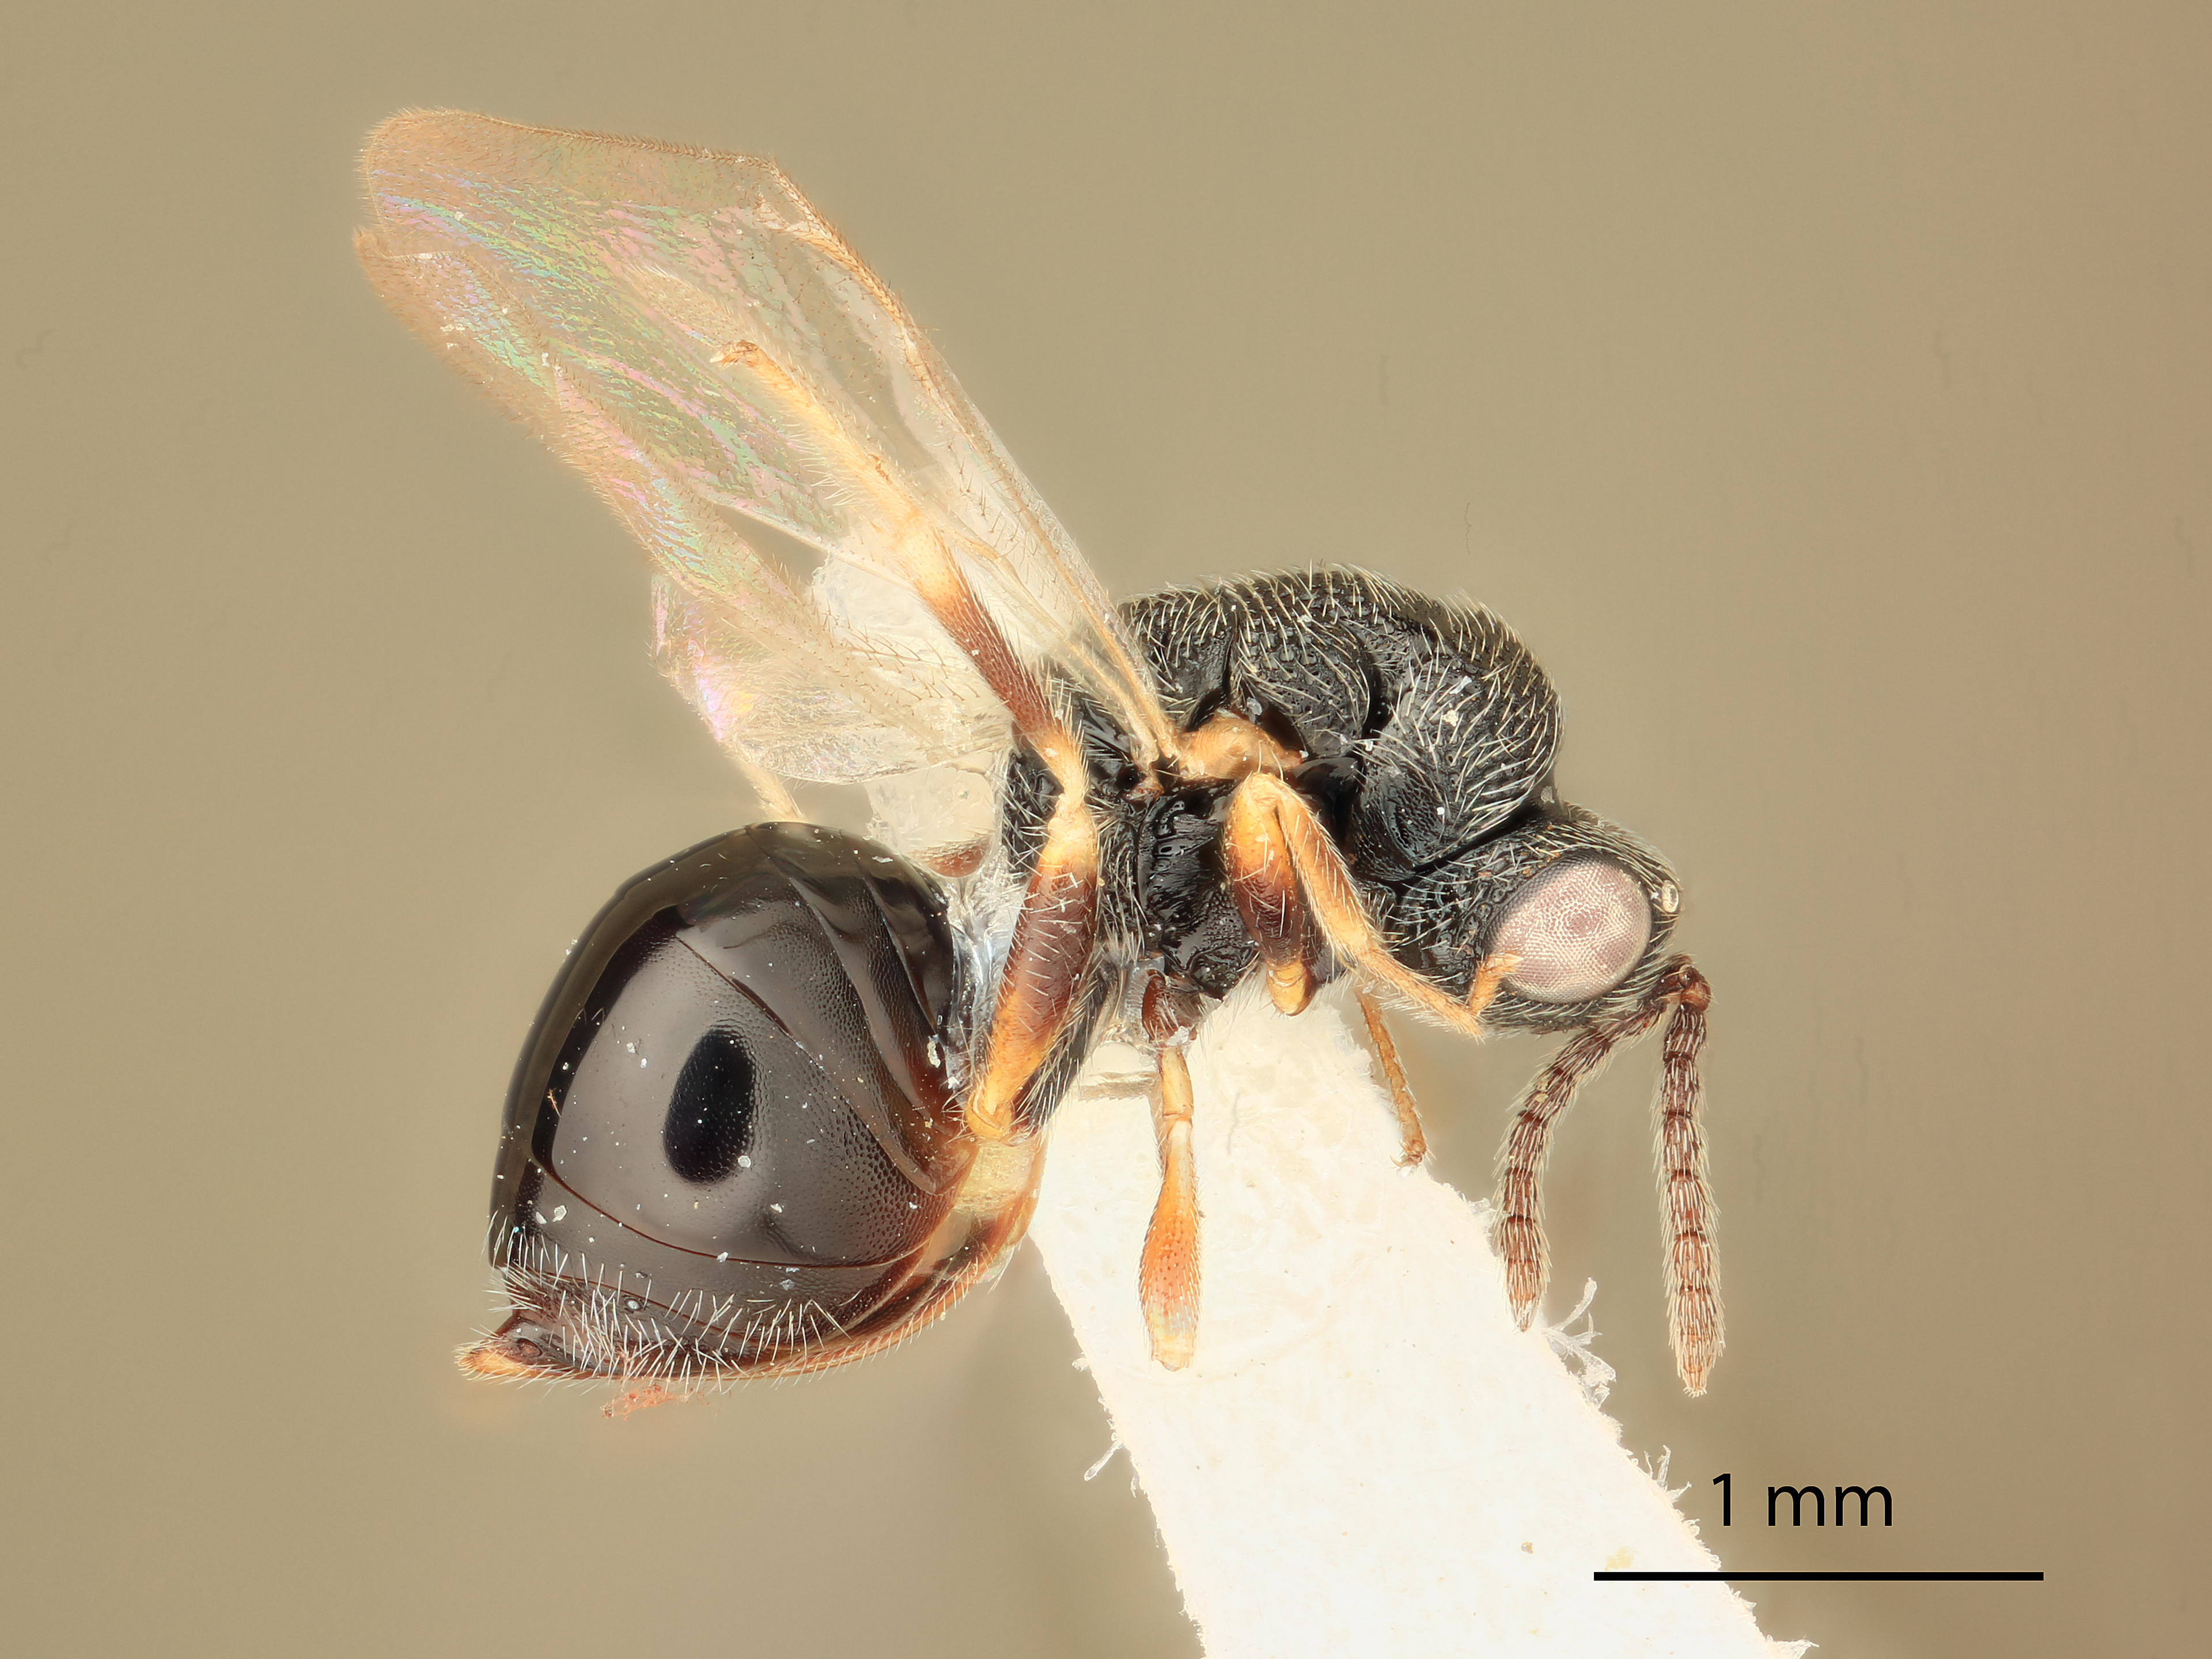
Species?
Eurytoma californica
